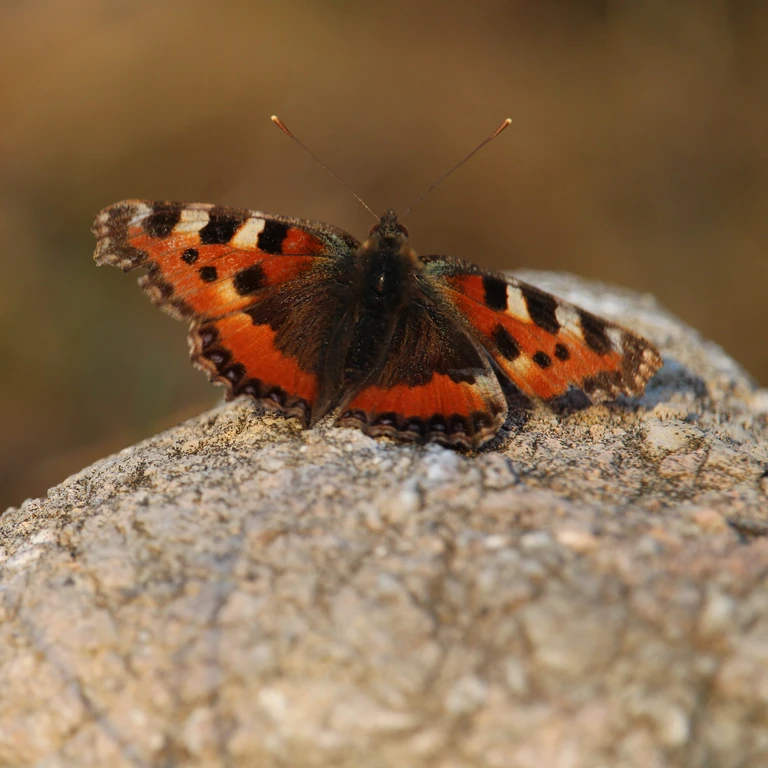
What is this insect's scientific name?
Aglais urticae
